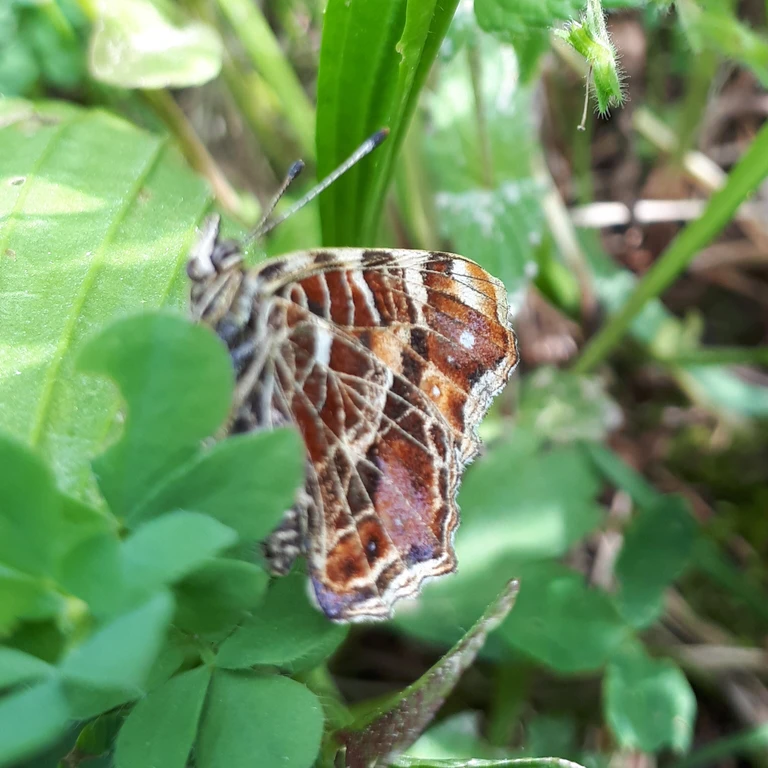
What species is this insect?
Araschnia levana
